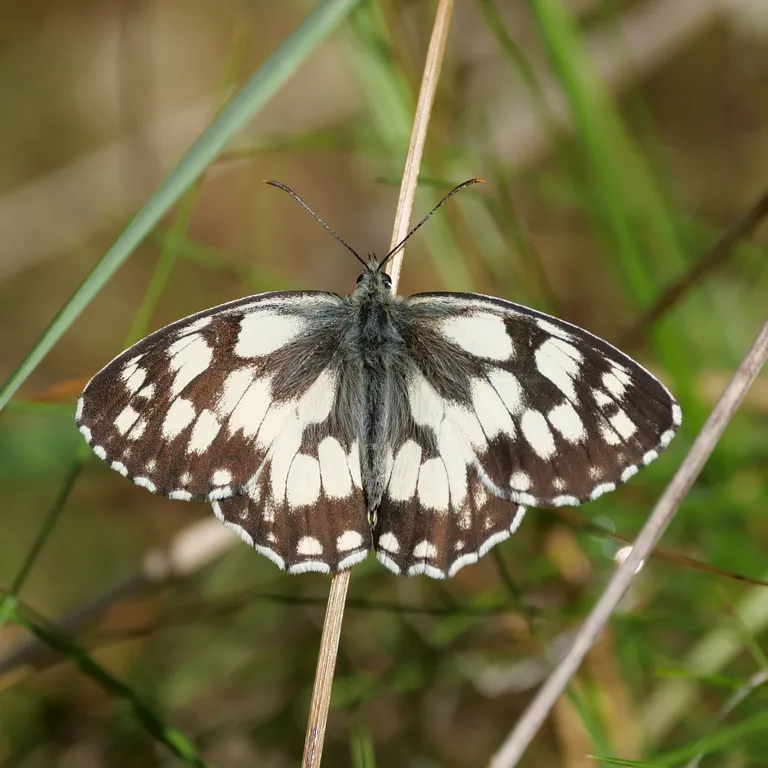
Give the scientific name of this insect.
Melanargia galathea
